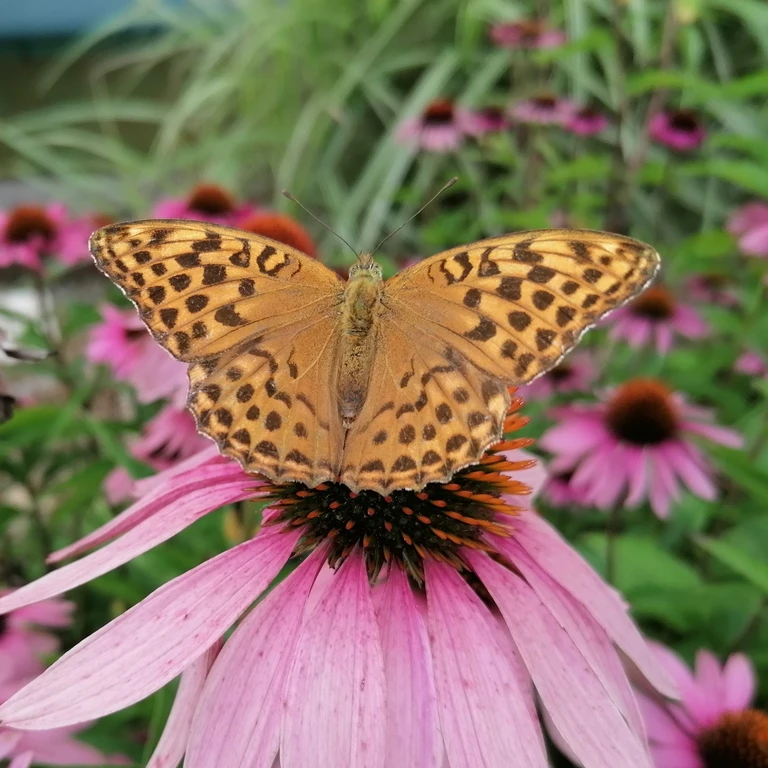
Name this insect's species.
Argynnis paphia
